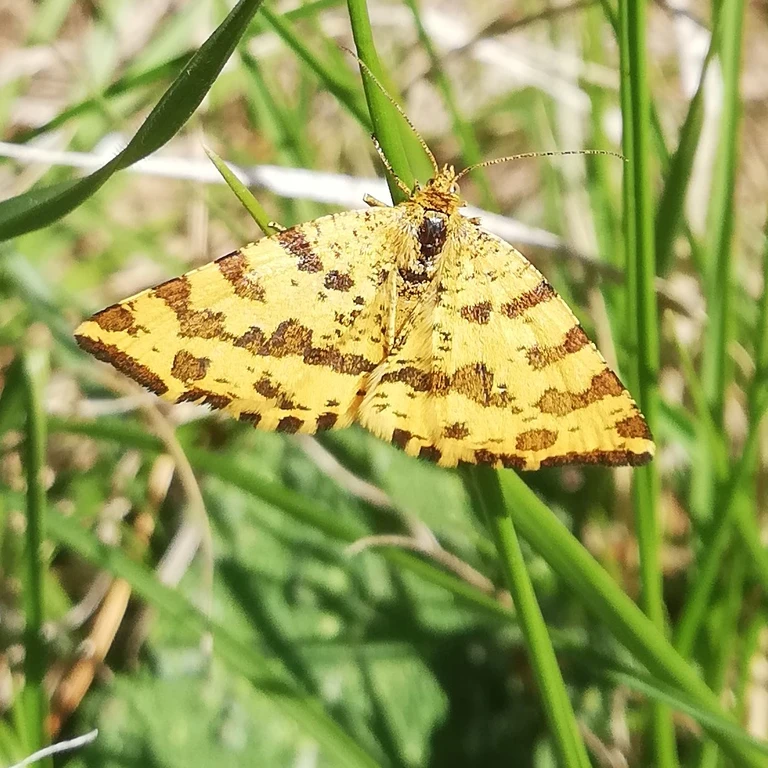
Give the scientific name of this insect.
Pseudopanthera macularia
